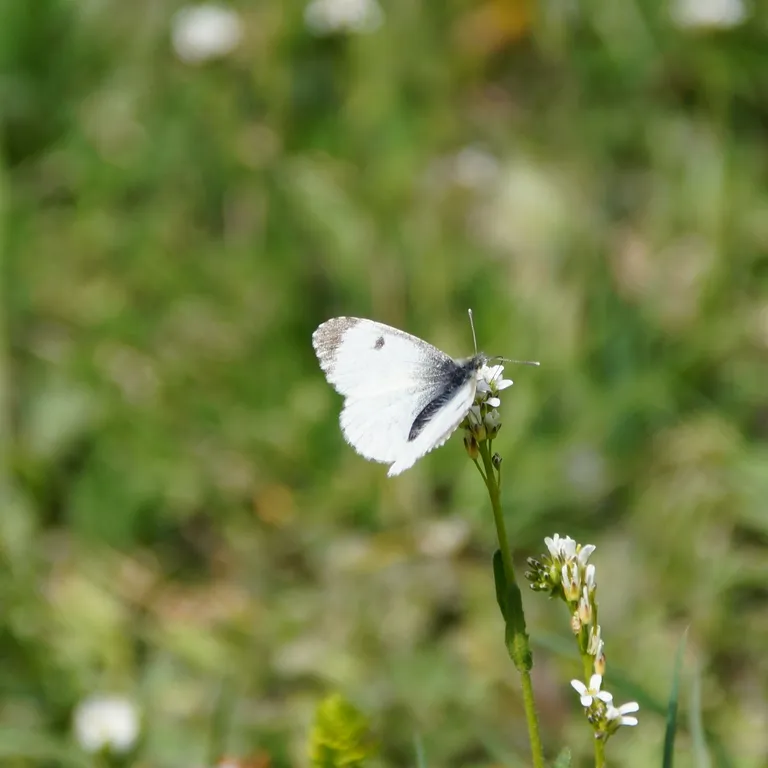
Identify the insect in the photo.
Anthocharis cardamines
